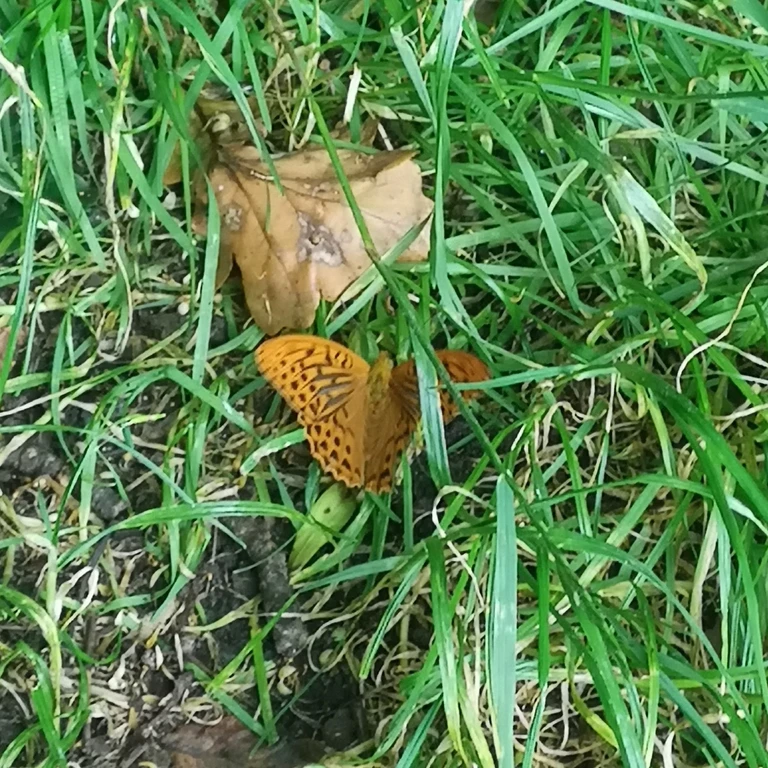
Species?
Argynnis paphia
